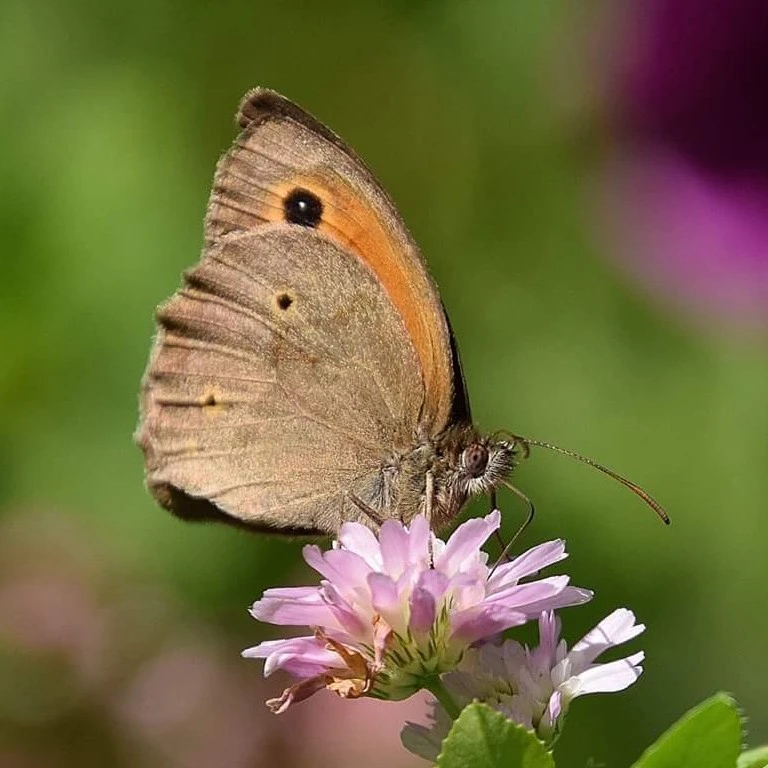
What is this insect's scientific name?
Maniola jurtina
